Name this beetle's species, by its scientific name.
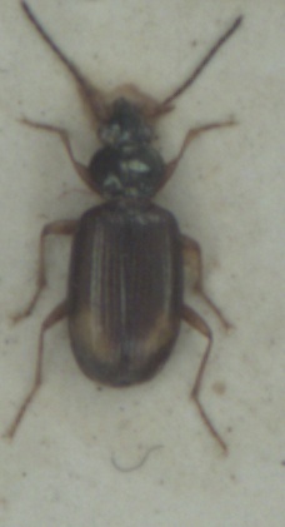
Bembidion lunatum
